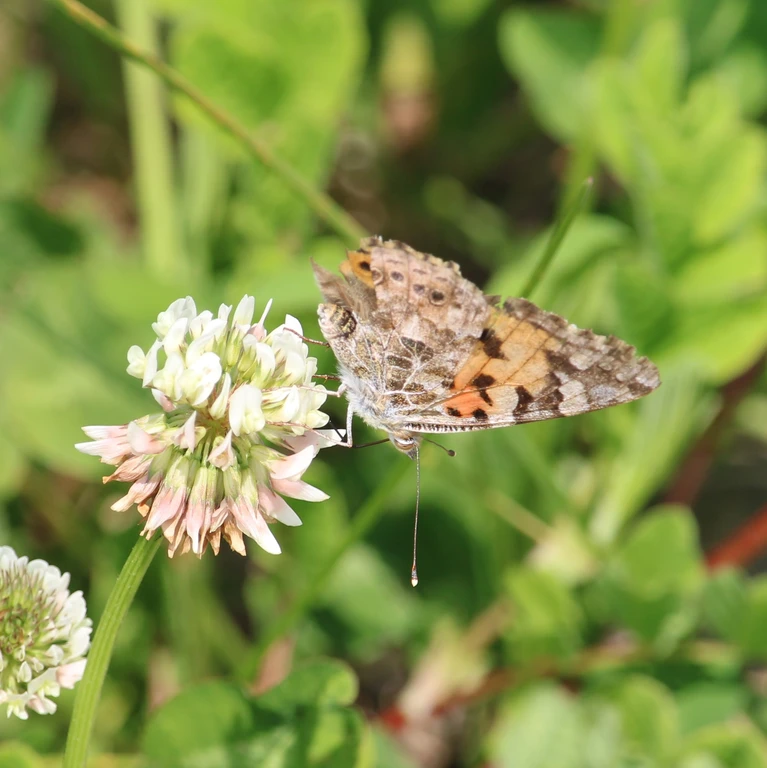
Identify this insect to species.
Vanessa cardui
